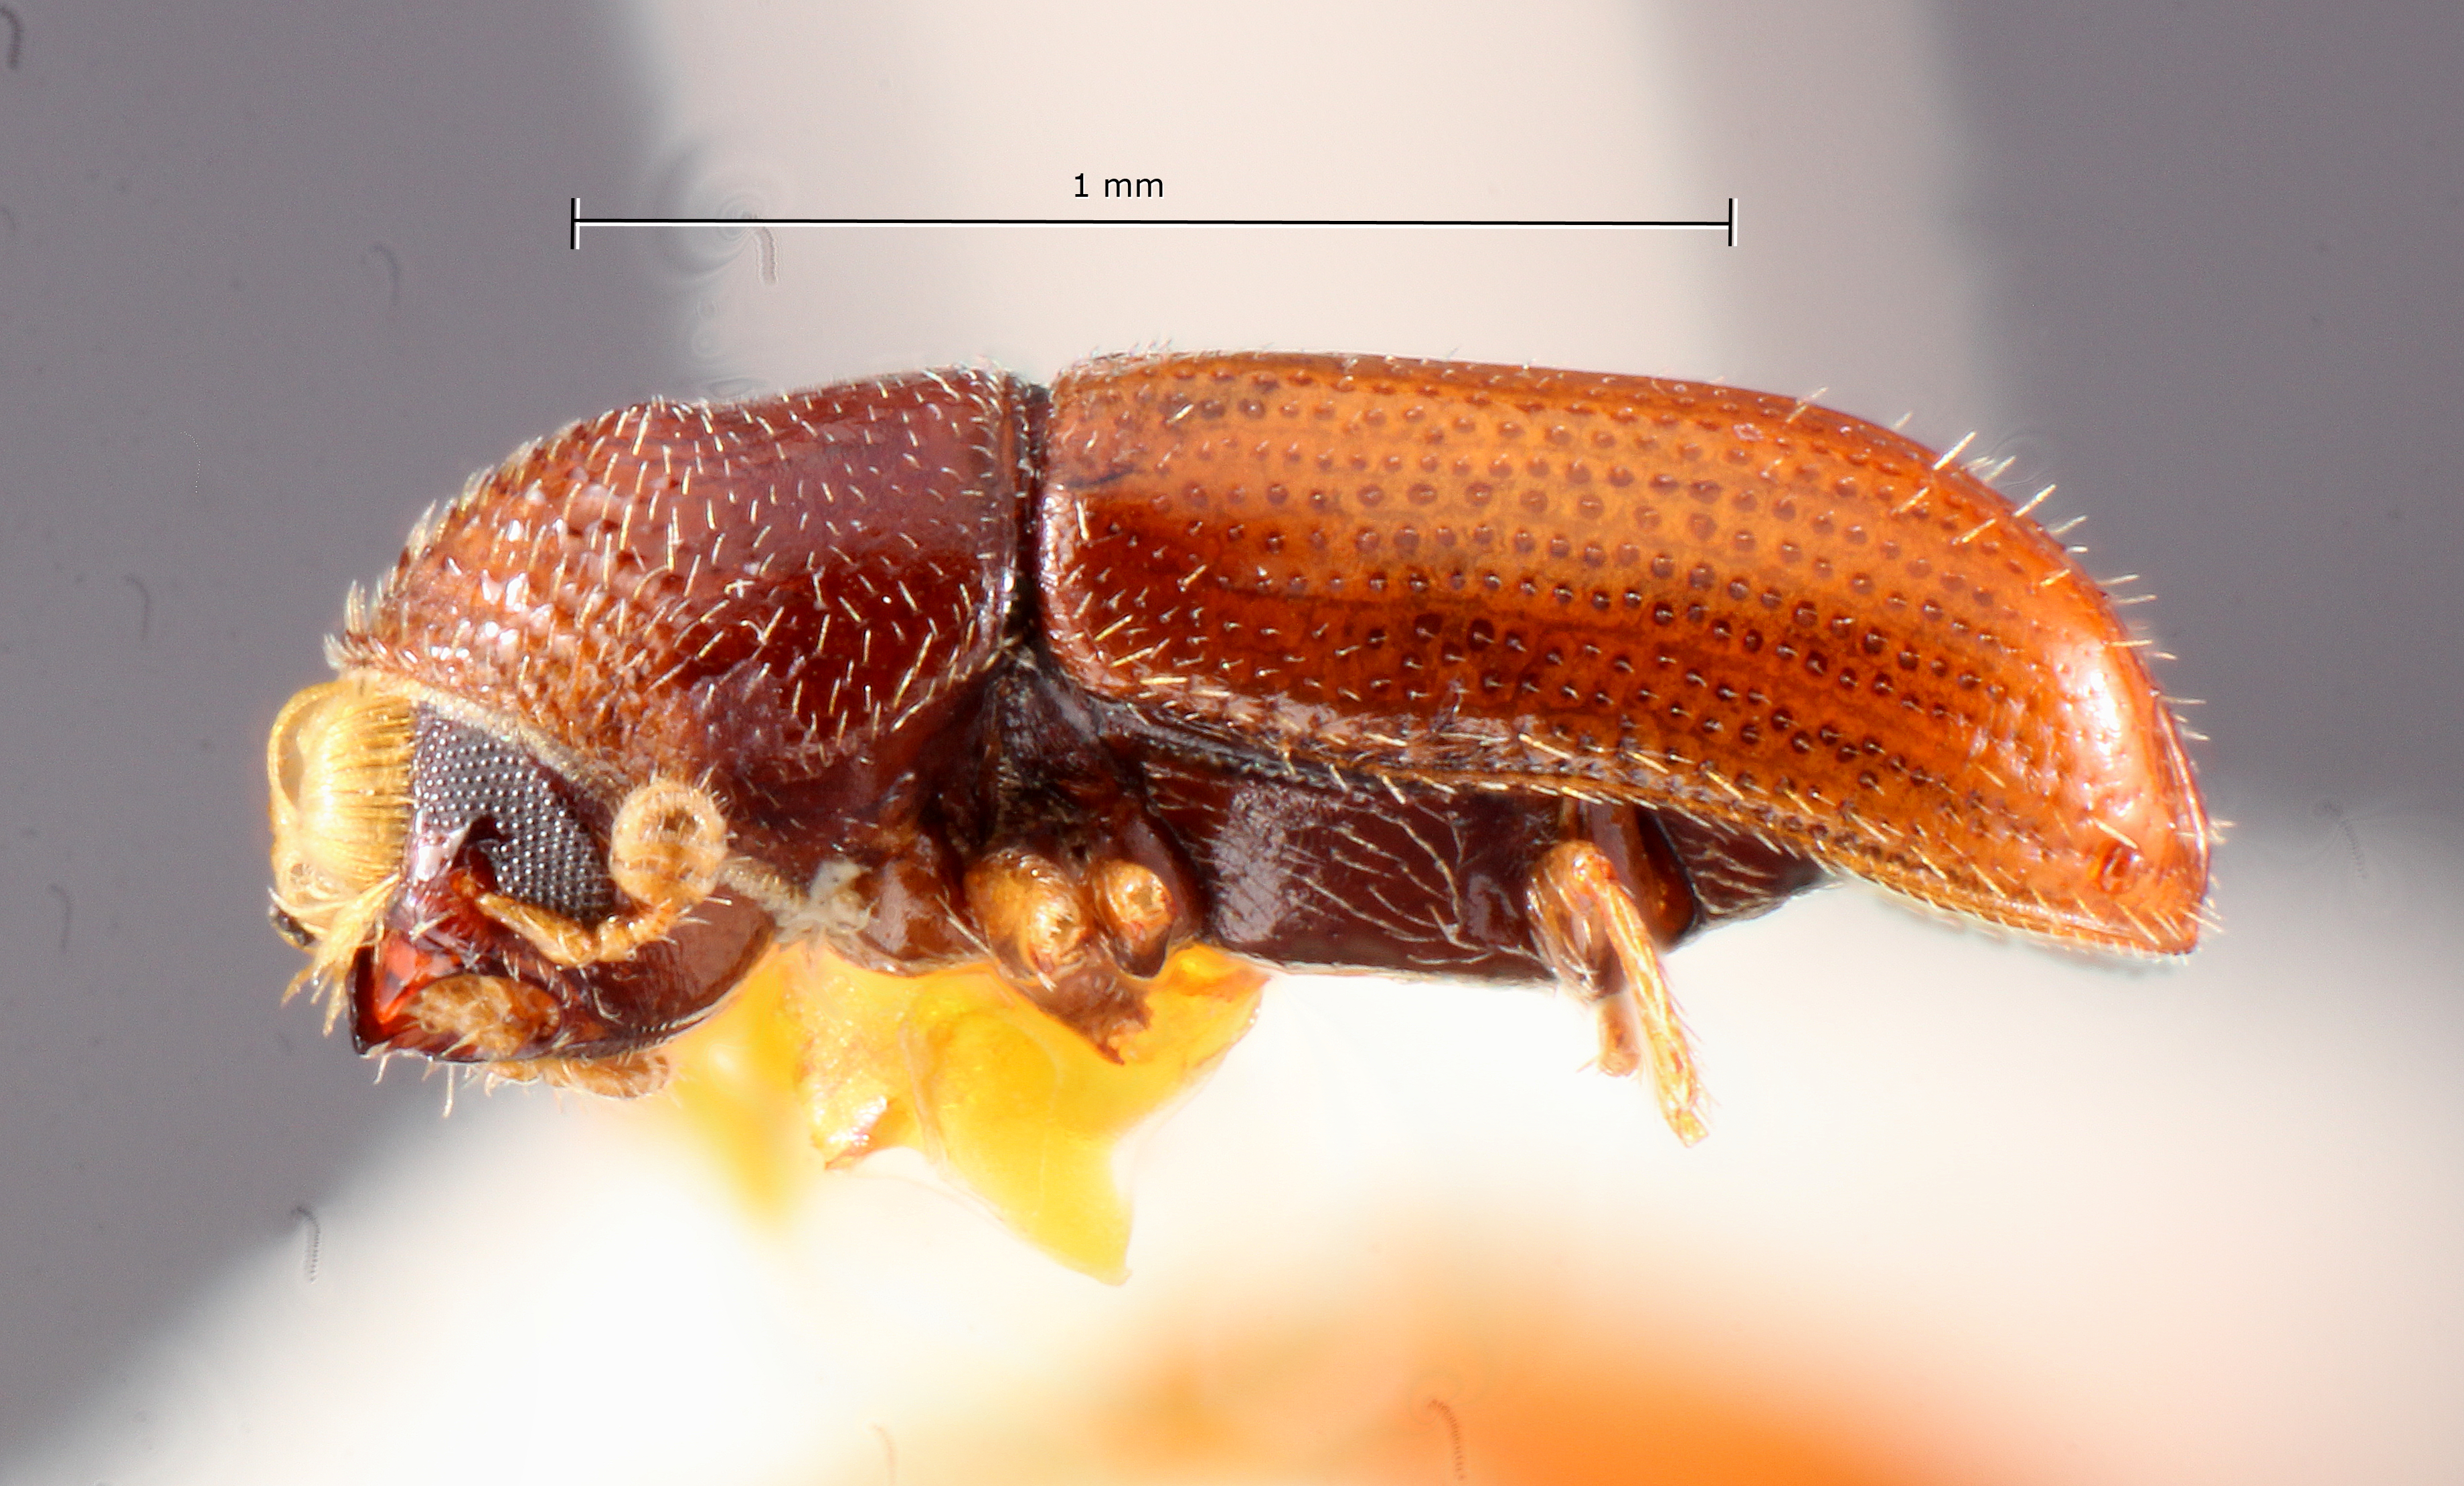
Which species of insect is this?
Pityophthorus mollis
